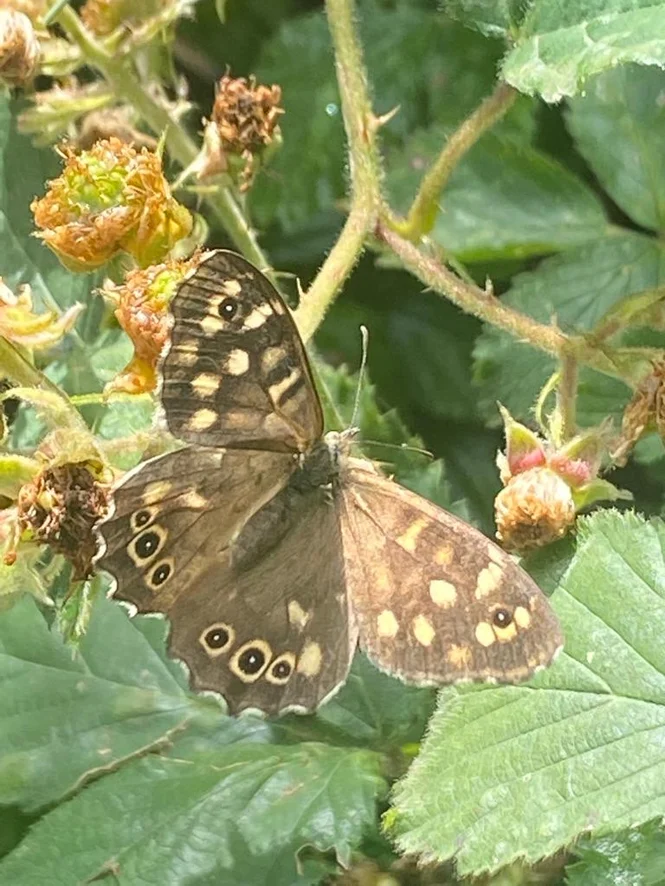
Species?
Pararge aegeria
